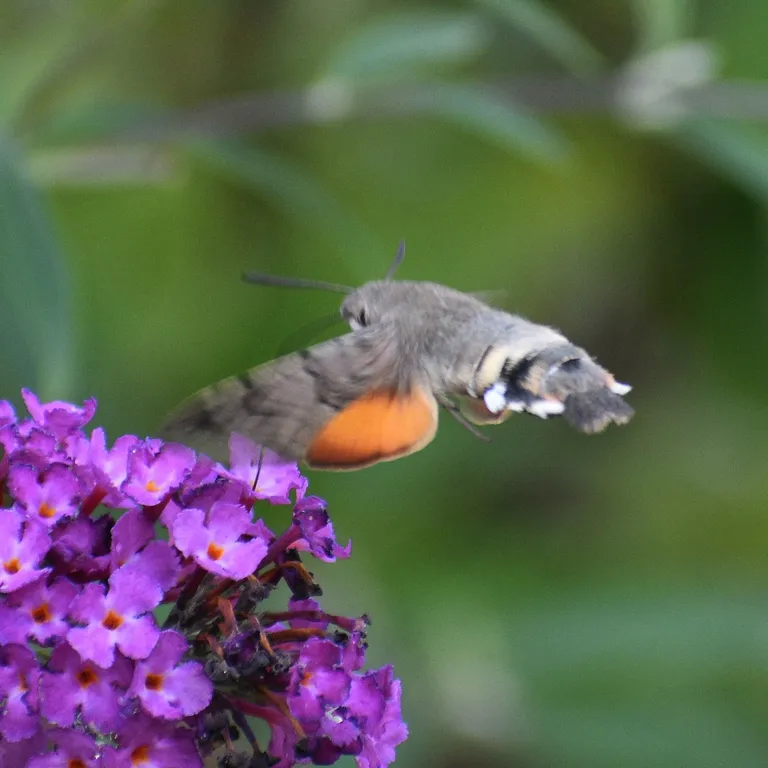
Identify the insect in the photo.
Macroglossum stellatarum
